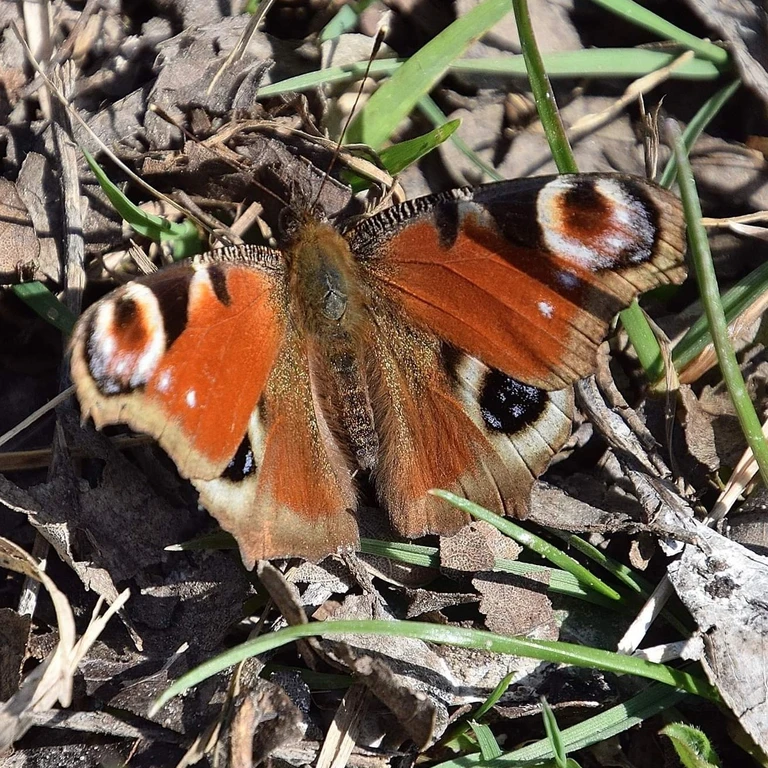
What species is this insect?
Aglais io
